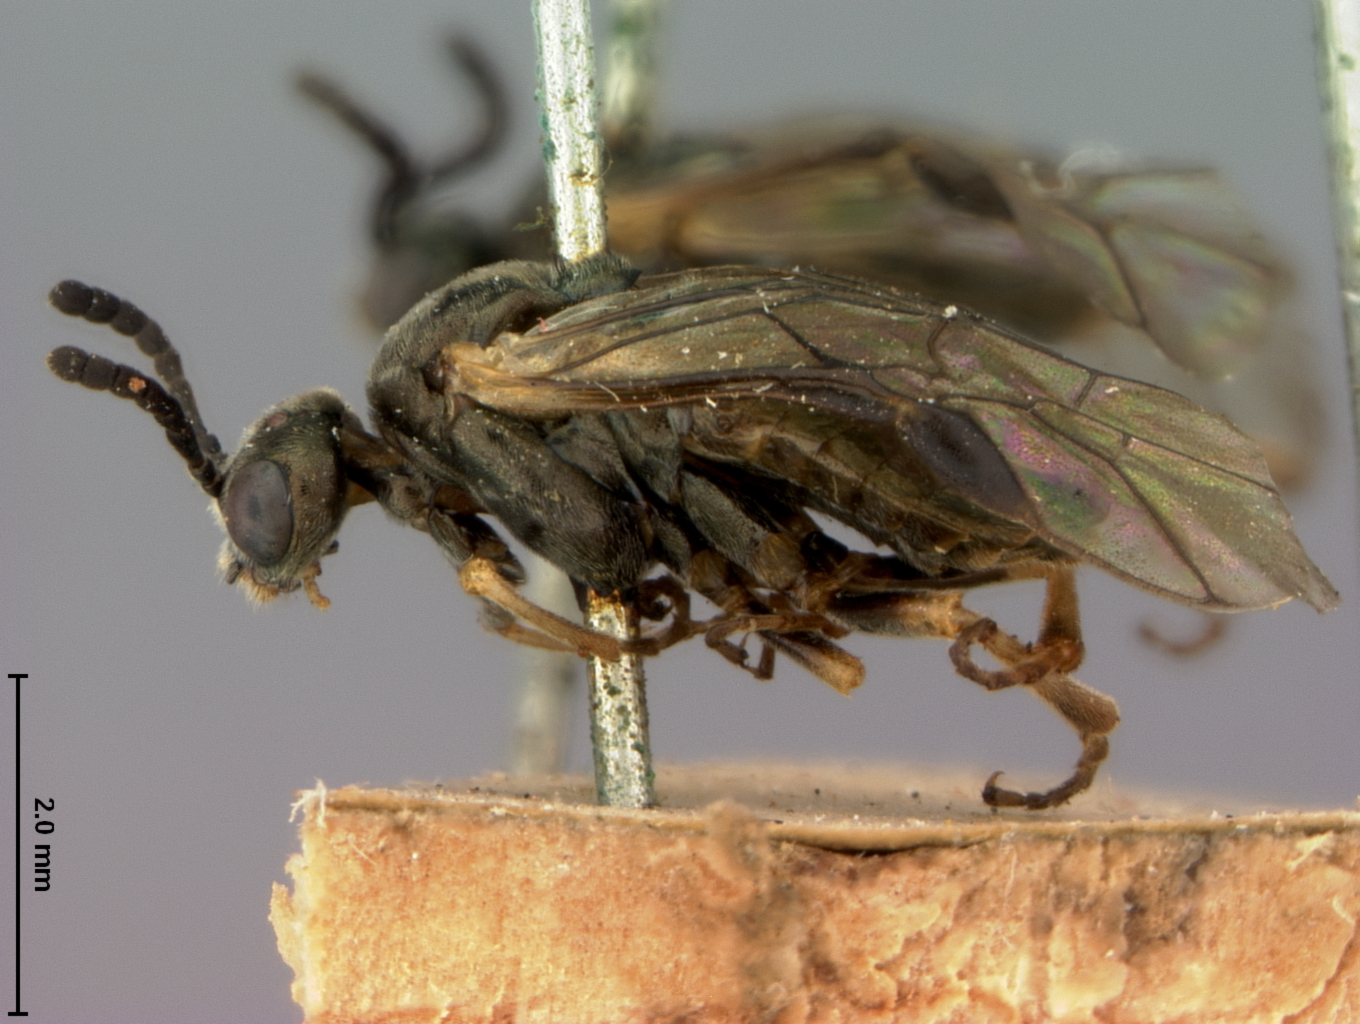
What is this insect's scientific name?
Clarissa anomocera
